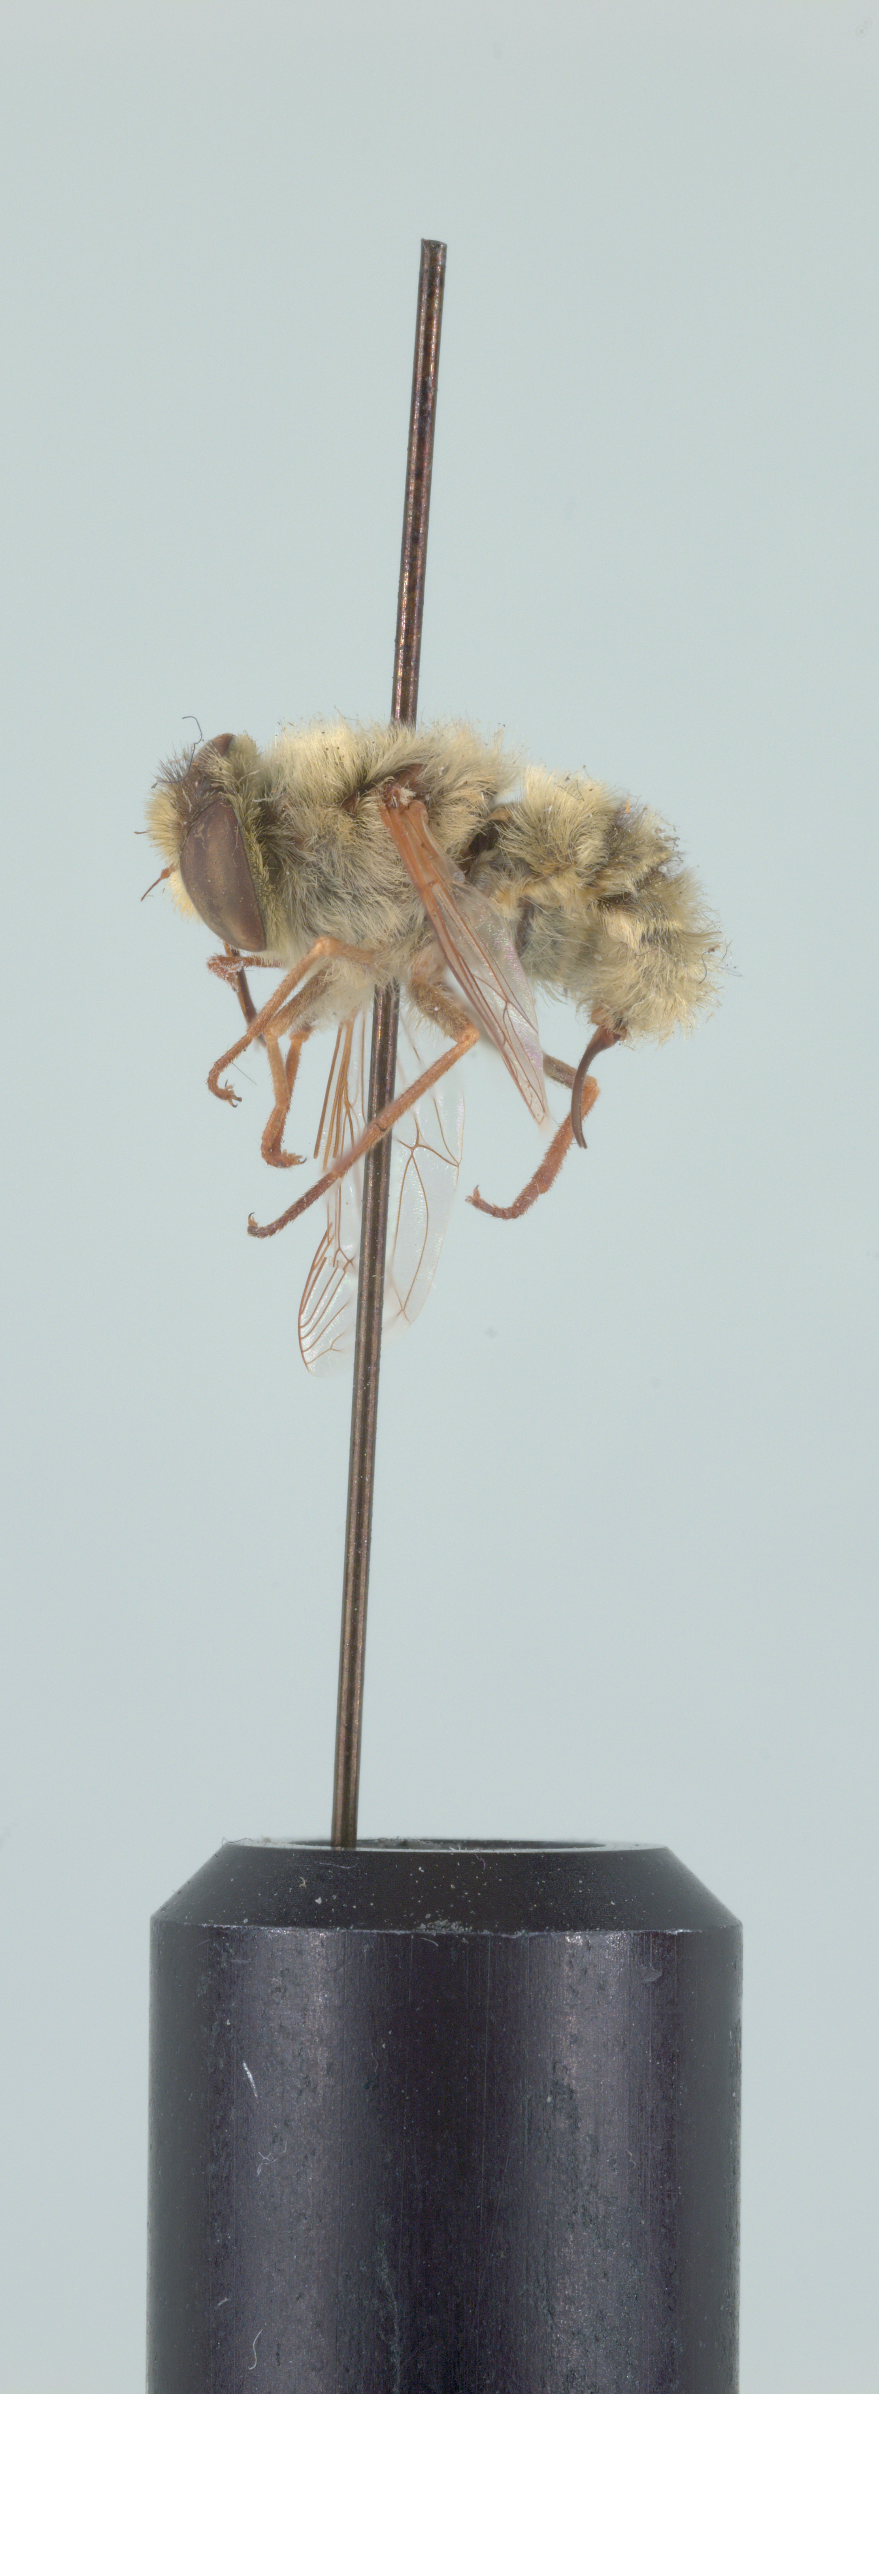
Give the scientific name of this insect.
Neorhynchocephalus sackenii
